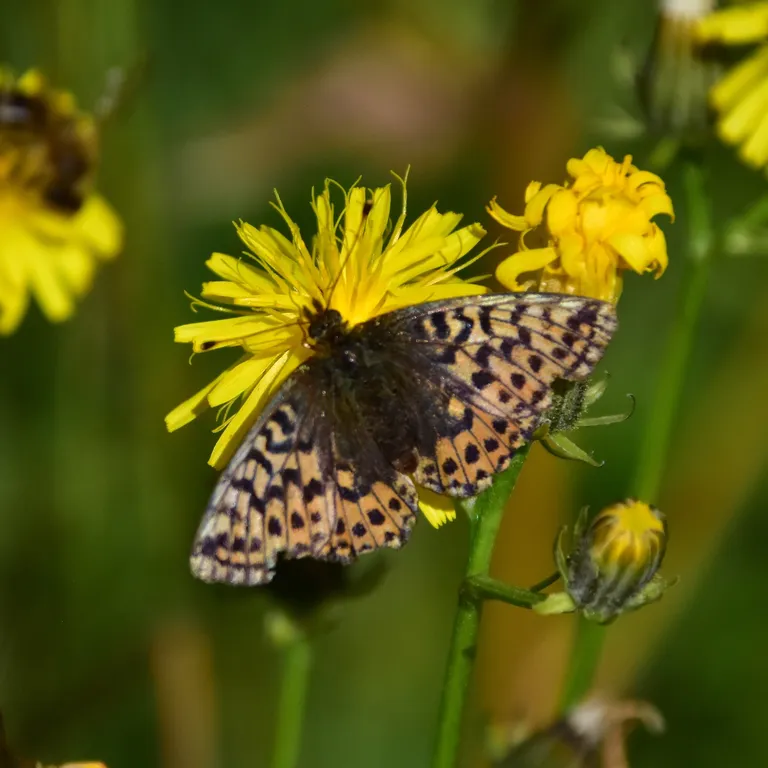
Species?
Boloria aquilonaris
